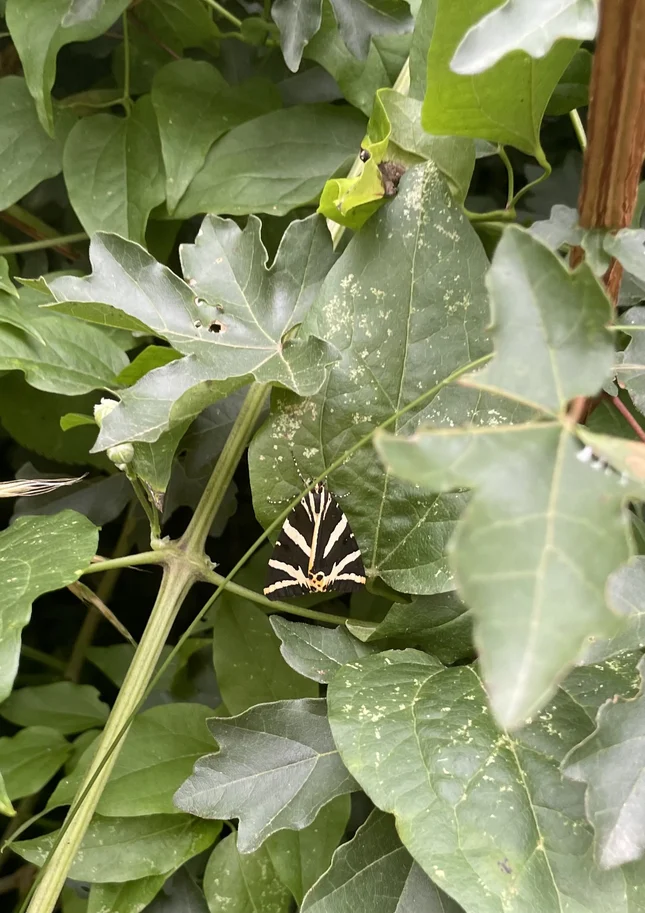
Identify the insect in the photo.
Euplagia quadripunctaria
